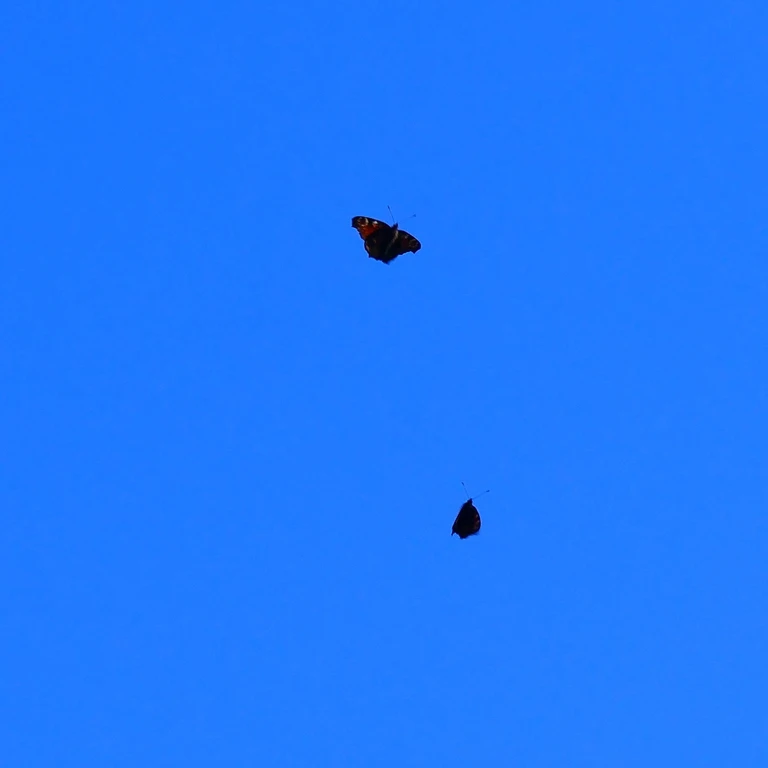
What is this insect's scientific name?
Aglais io
